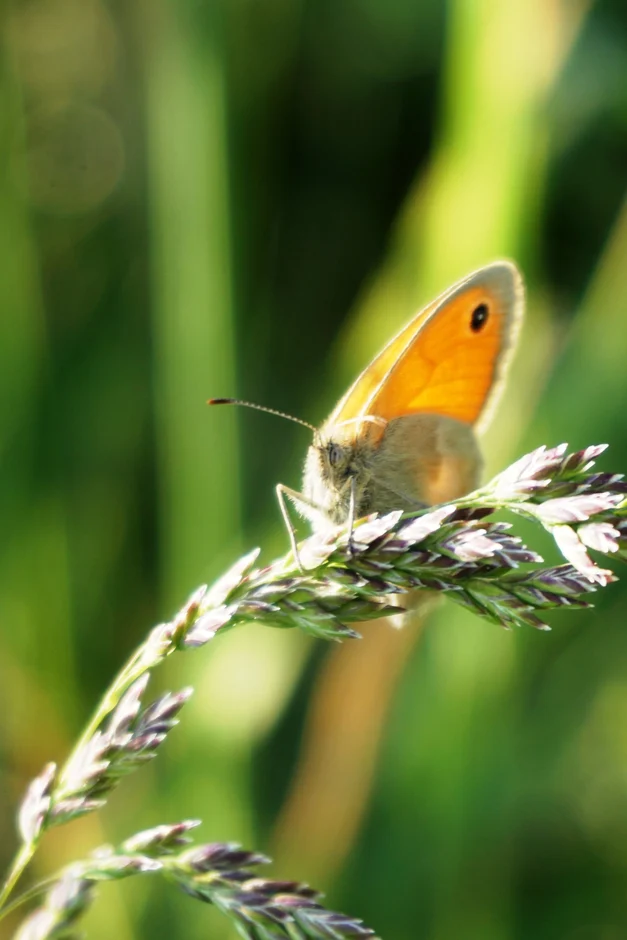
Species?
Coenonympha pamphilus
